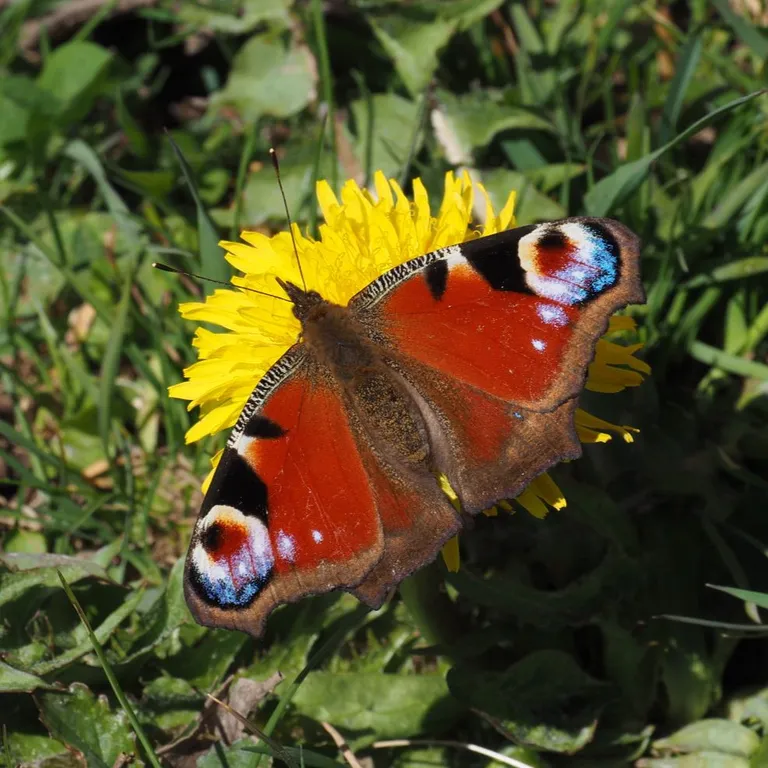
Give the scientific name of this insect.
Aglais io
